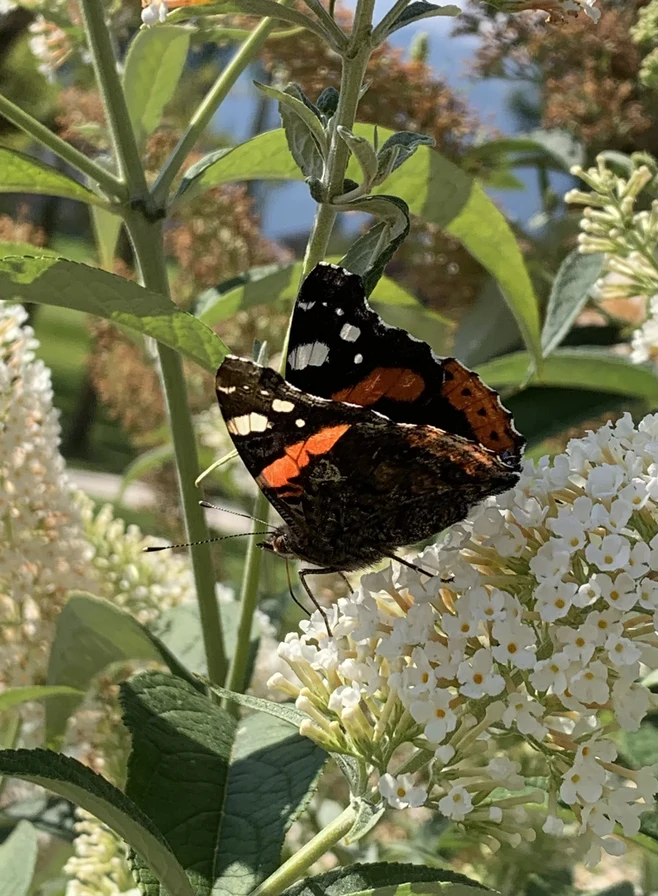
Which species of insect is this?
Vanessa atalanta
